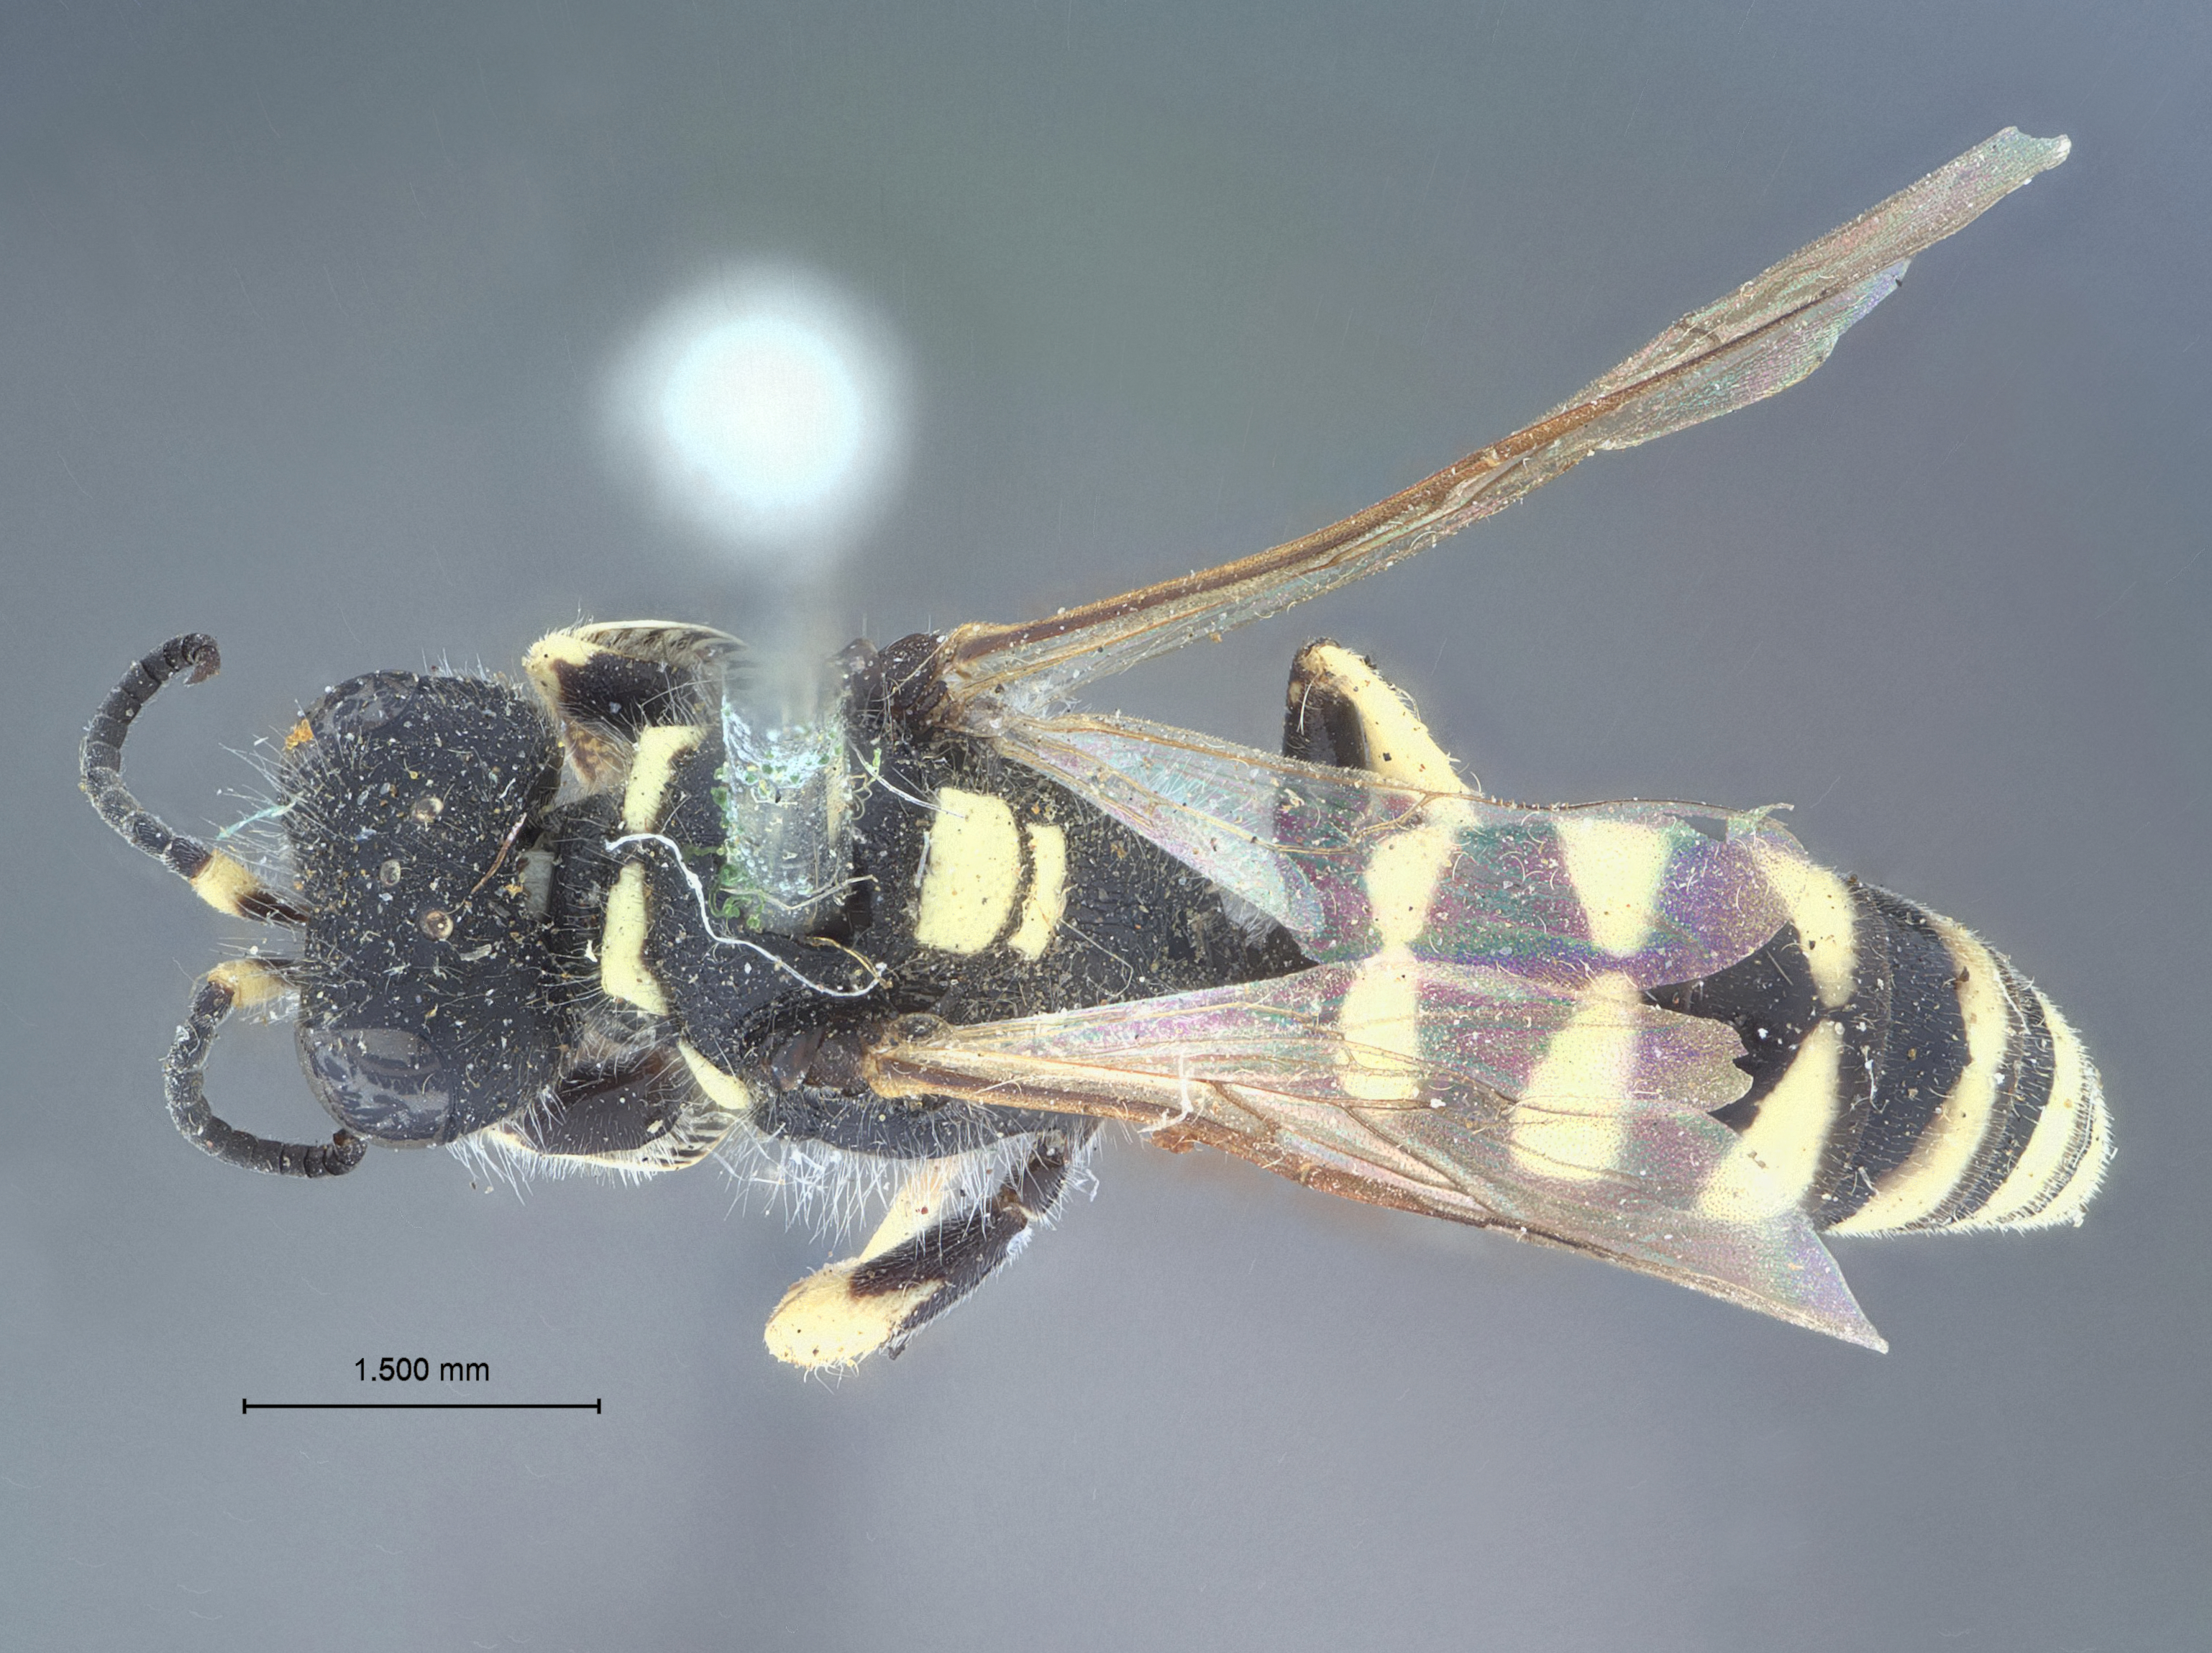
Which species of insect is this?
Crabro brachycarpae
